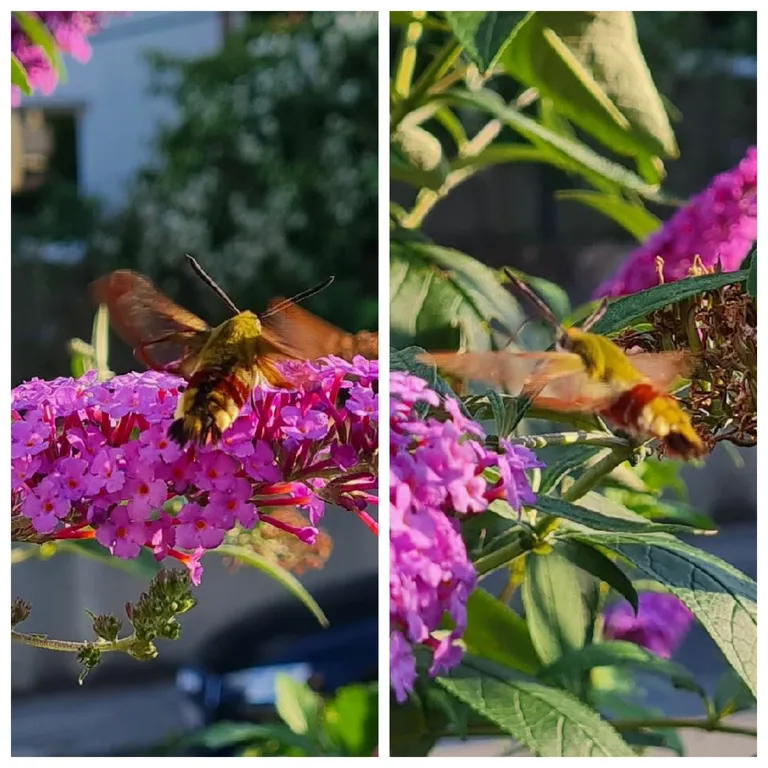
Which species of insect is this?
Hemaris fuciformis
